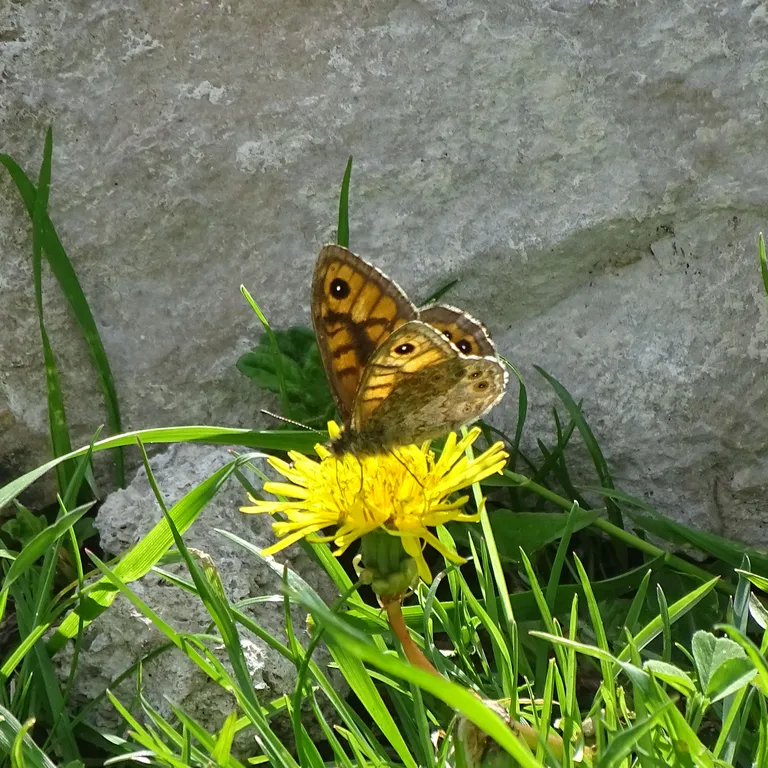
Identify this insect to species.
Lasiommata megera (also Pararge megera)
